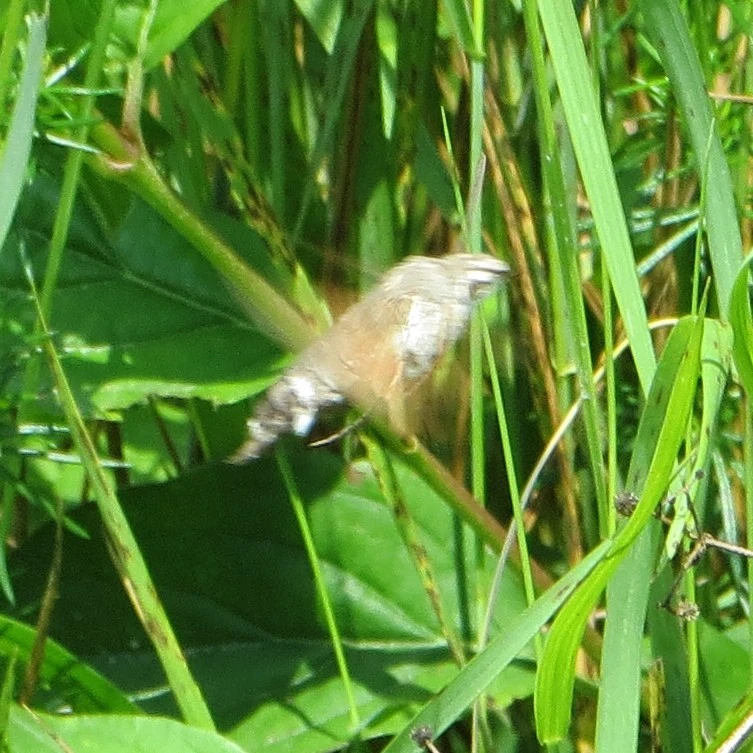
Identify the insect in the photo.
Macroglossum stellatarum
